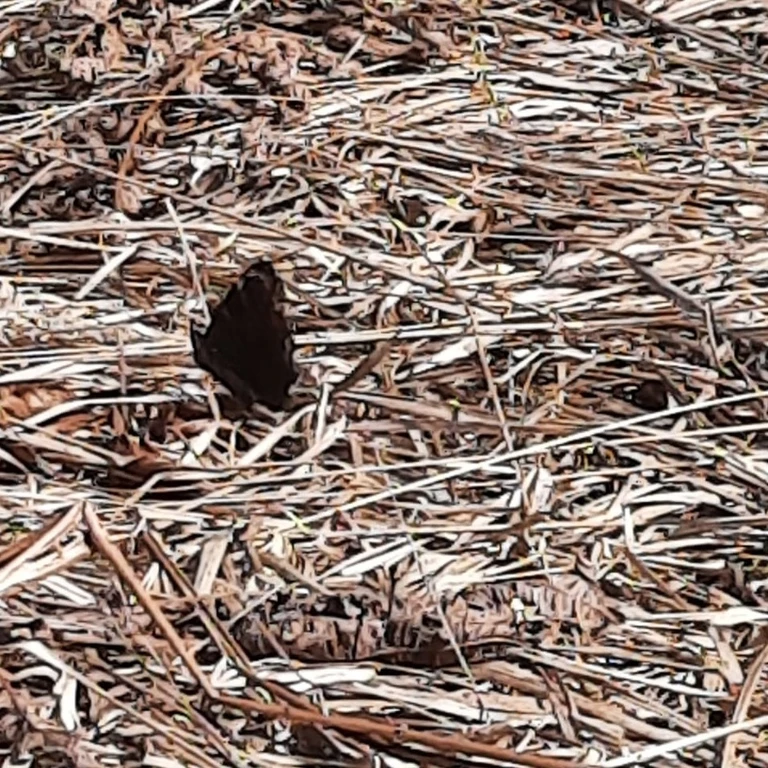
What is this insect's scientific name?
Aglais io
